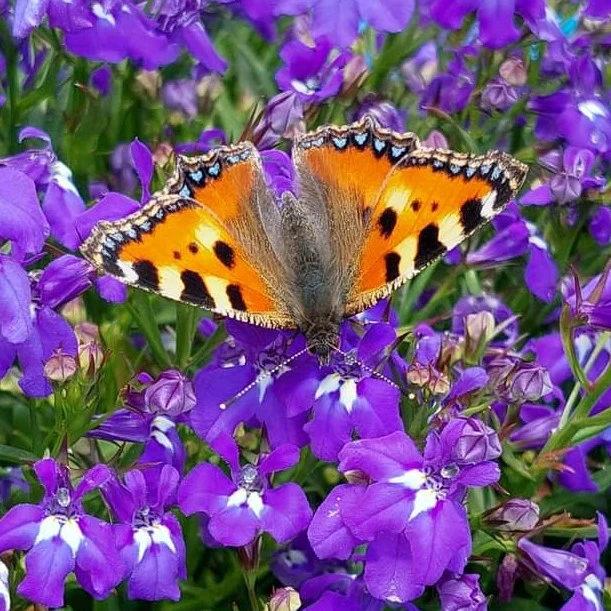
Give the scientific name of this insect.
Aglais urticae
